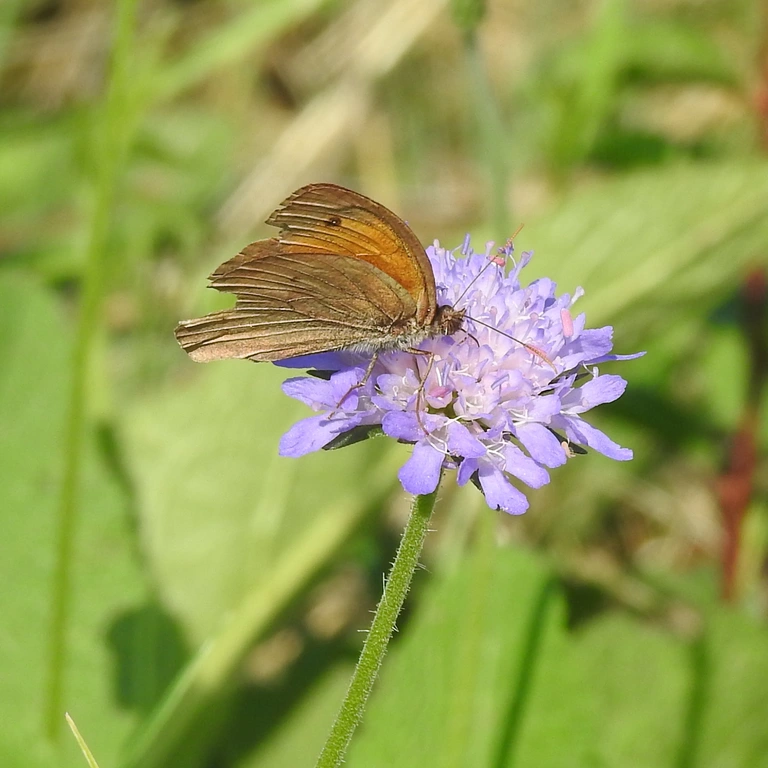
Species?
Maniola jurtina
